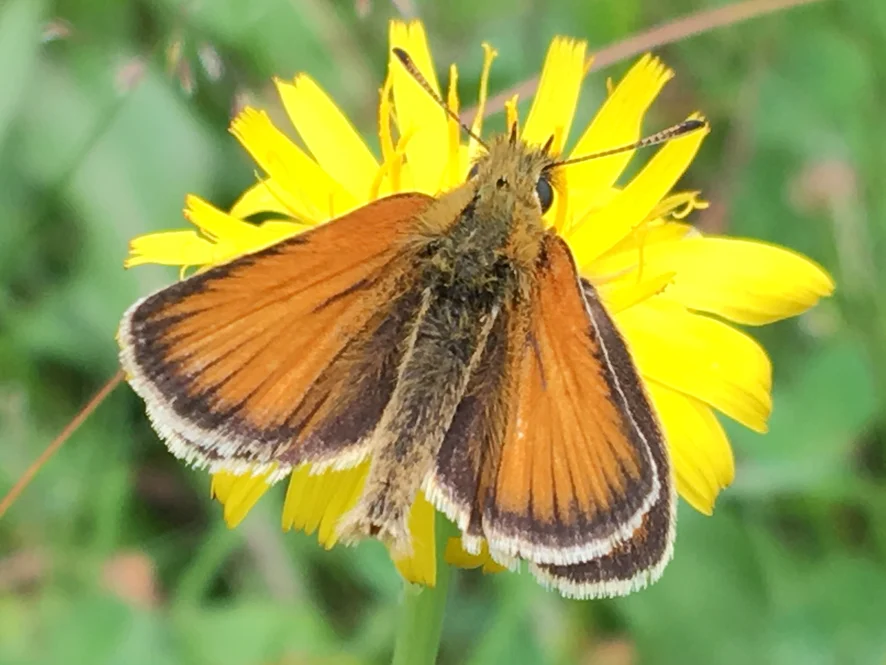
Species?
Thymelicus lineola
